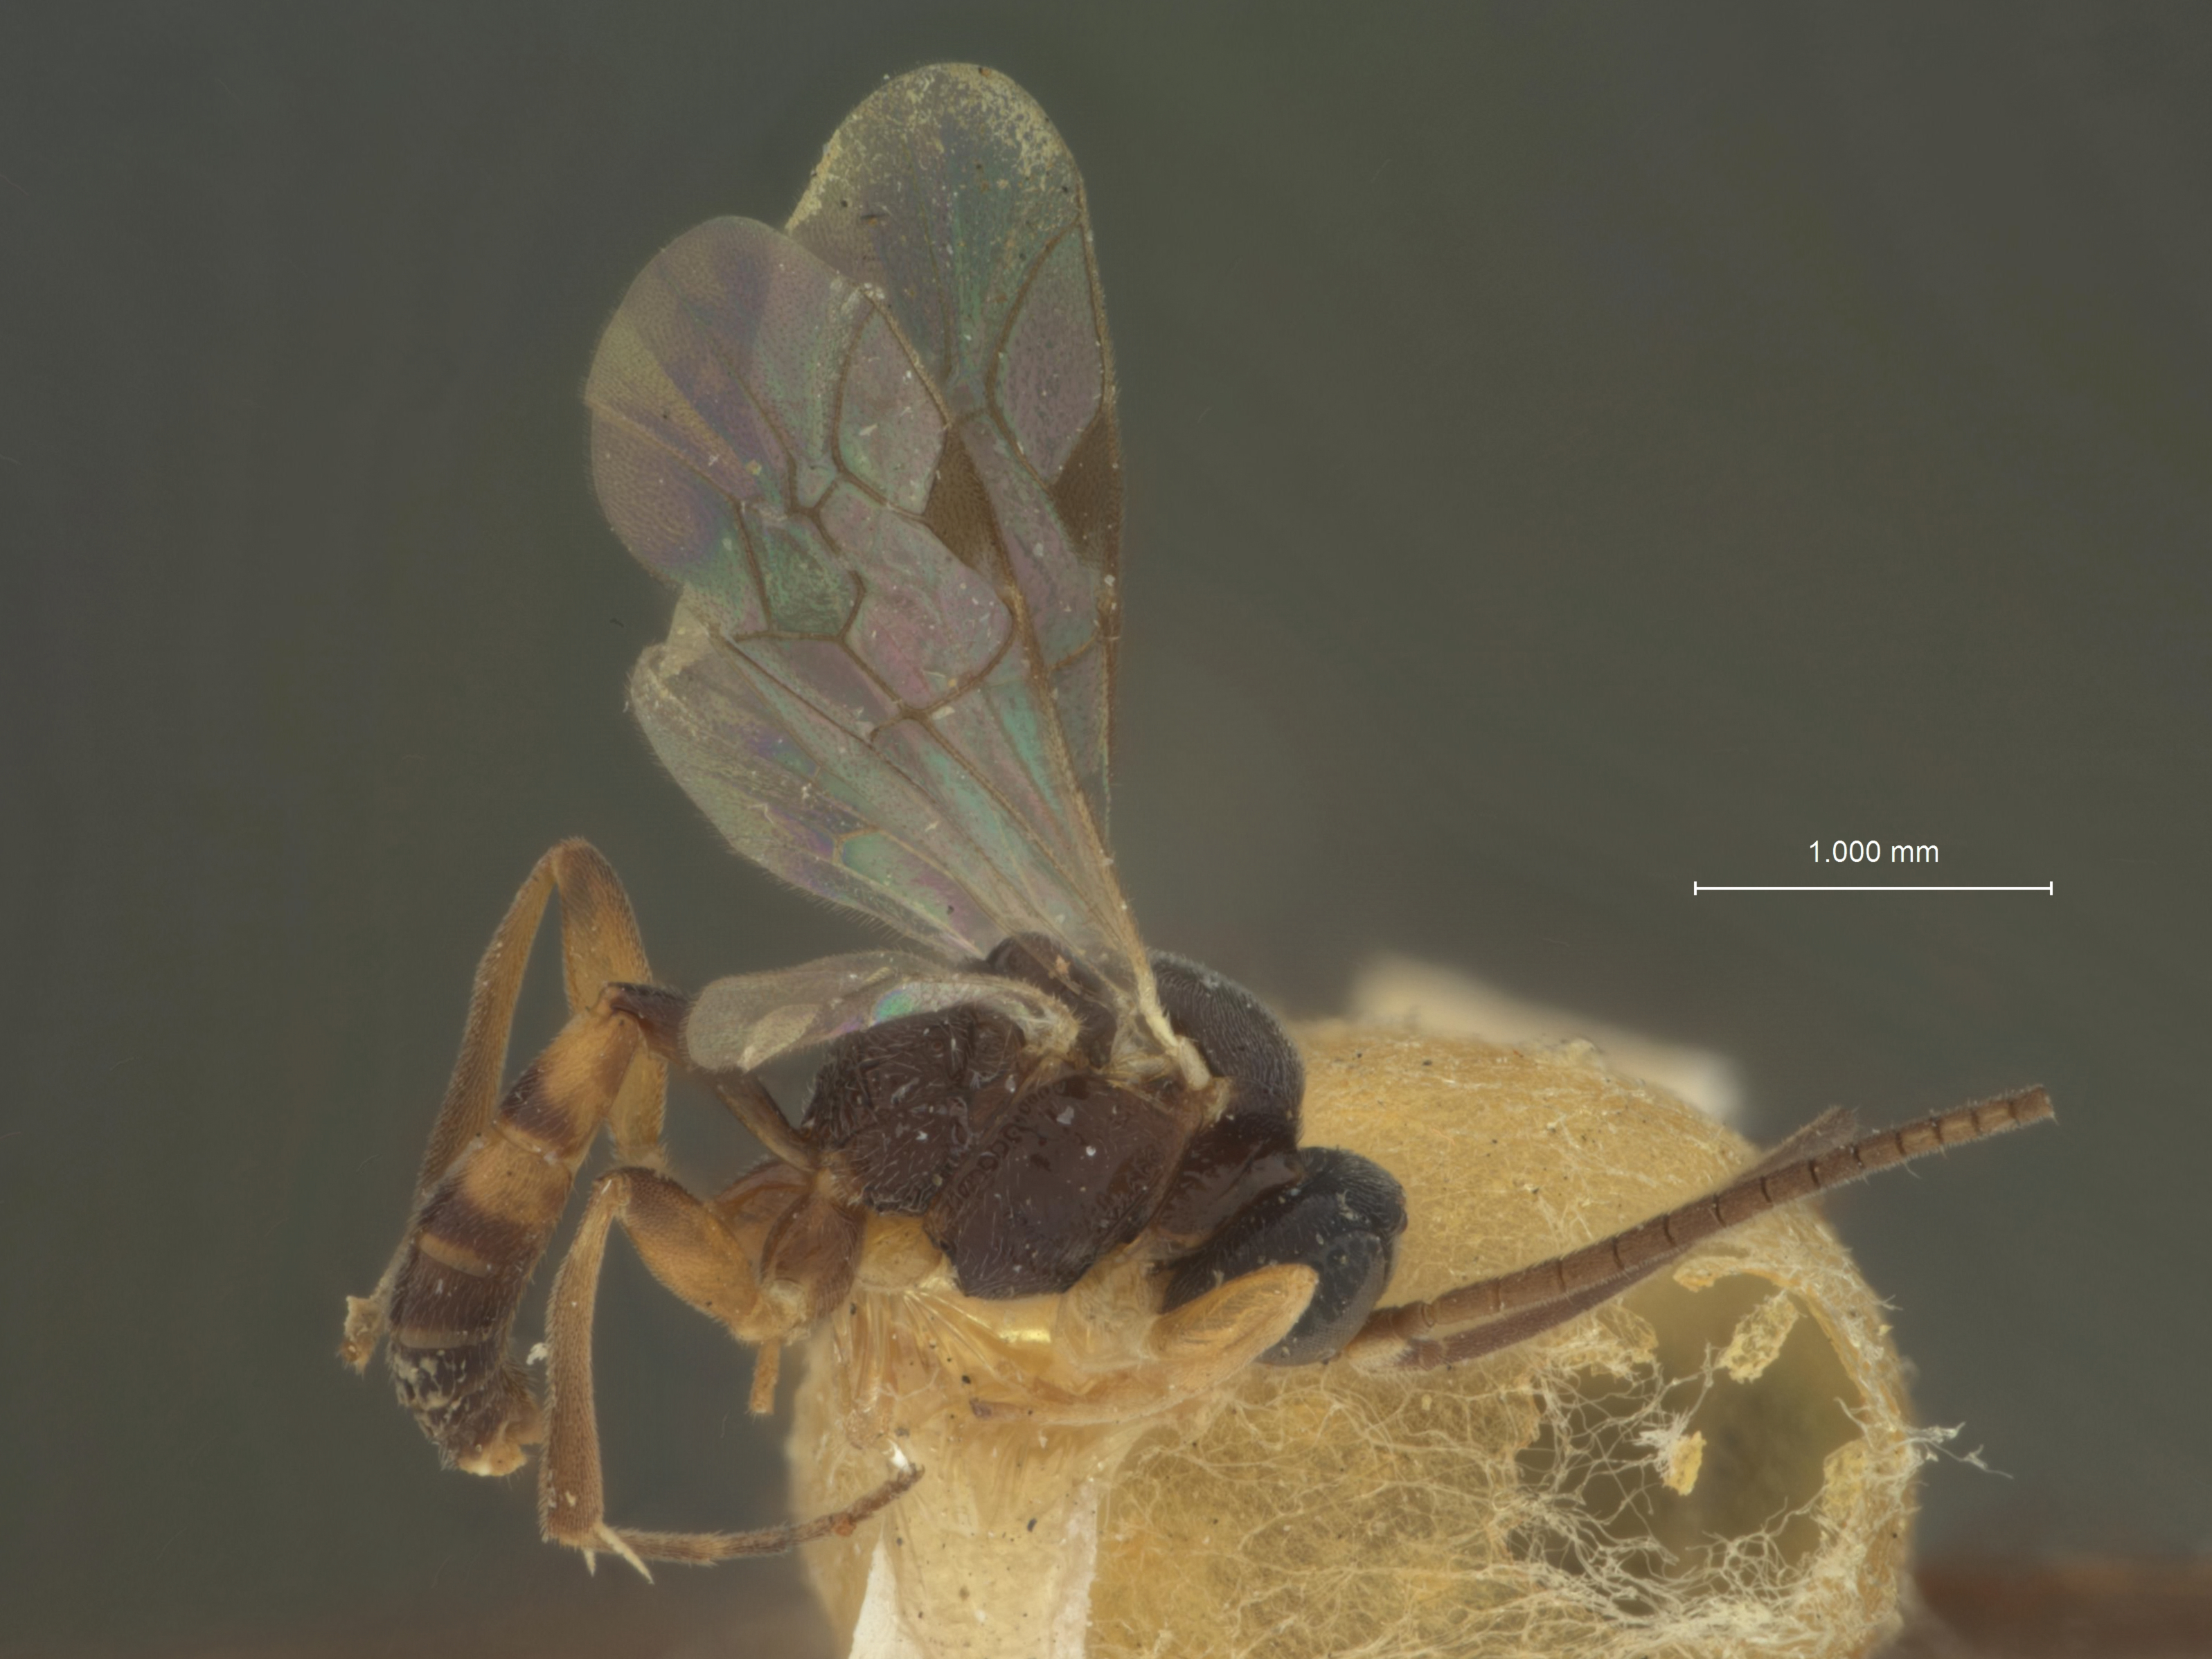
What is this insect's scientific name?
Hemiteles hemerobii
